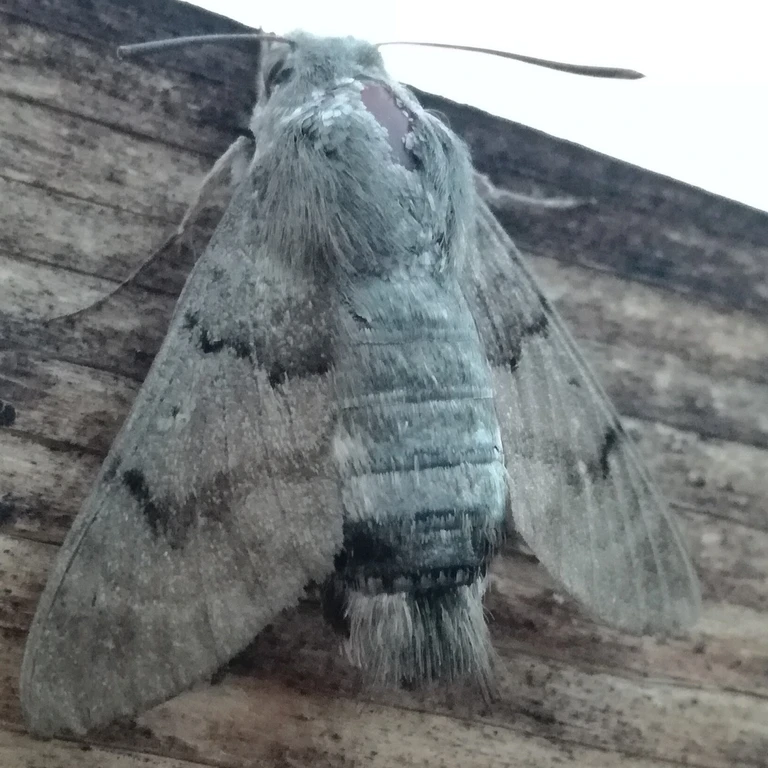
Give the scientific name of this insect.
Macroglossum stellatarum
